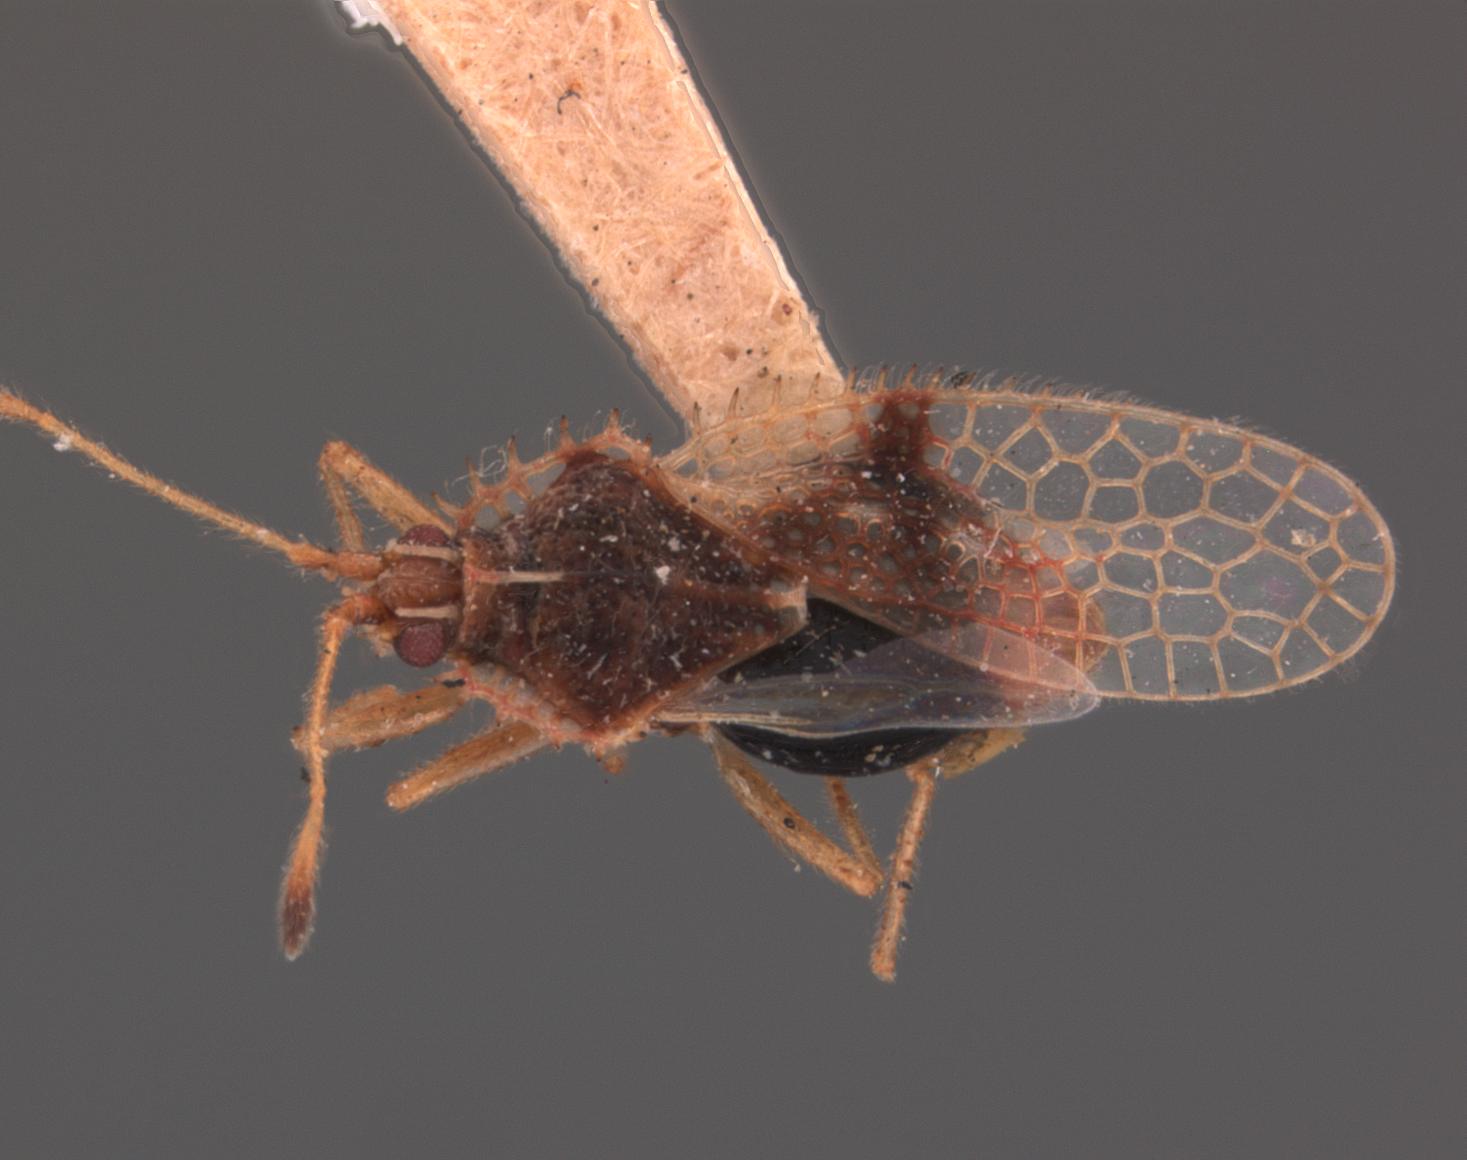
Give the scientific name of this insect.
Acanthochila exquisita
